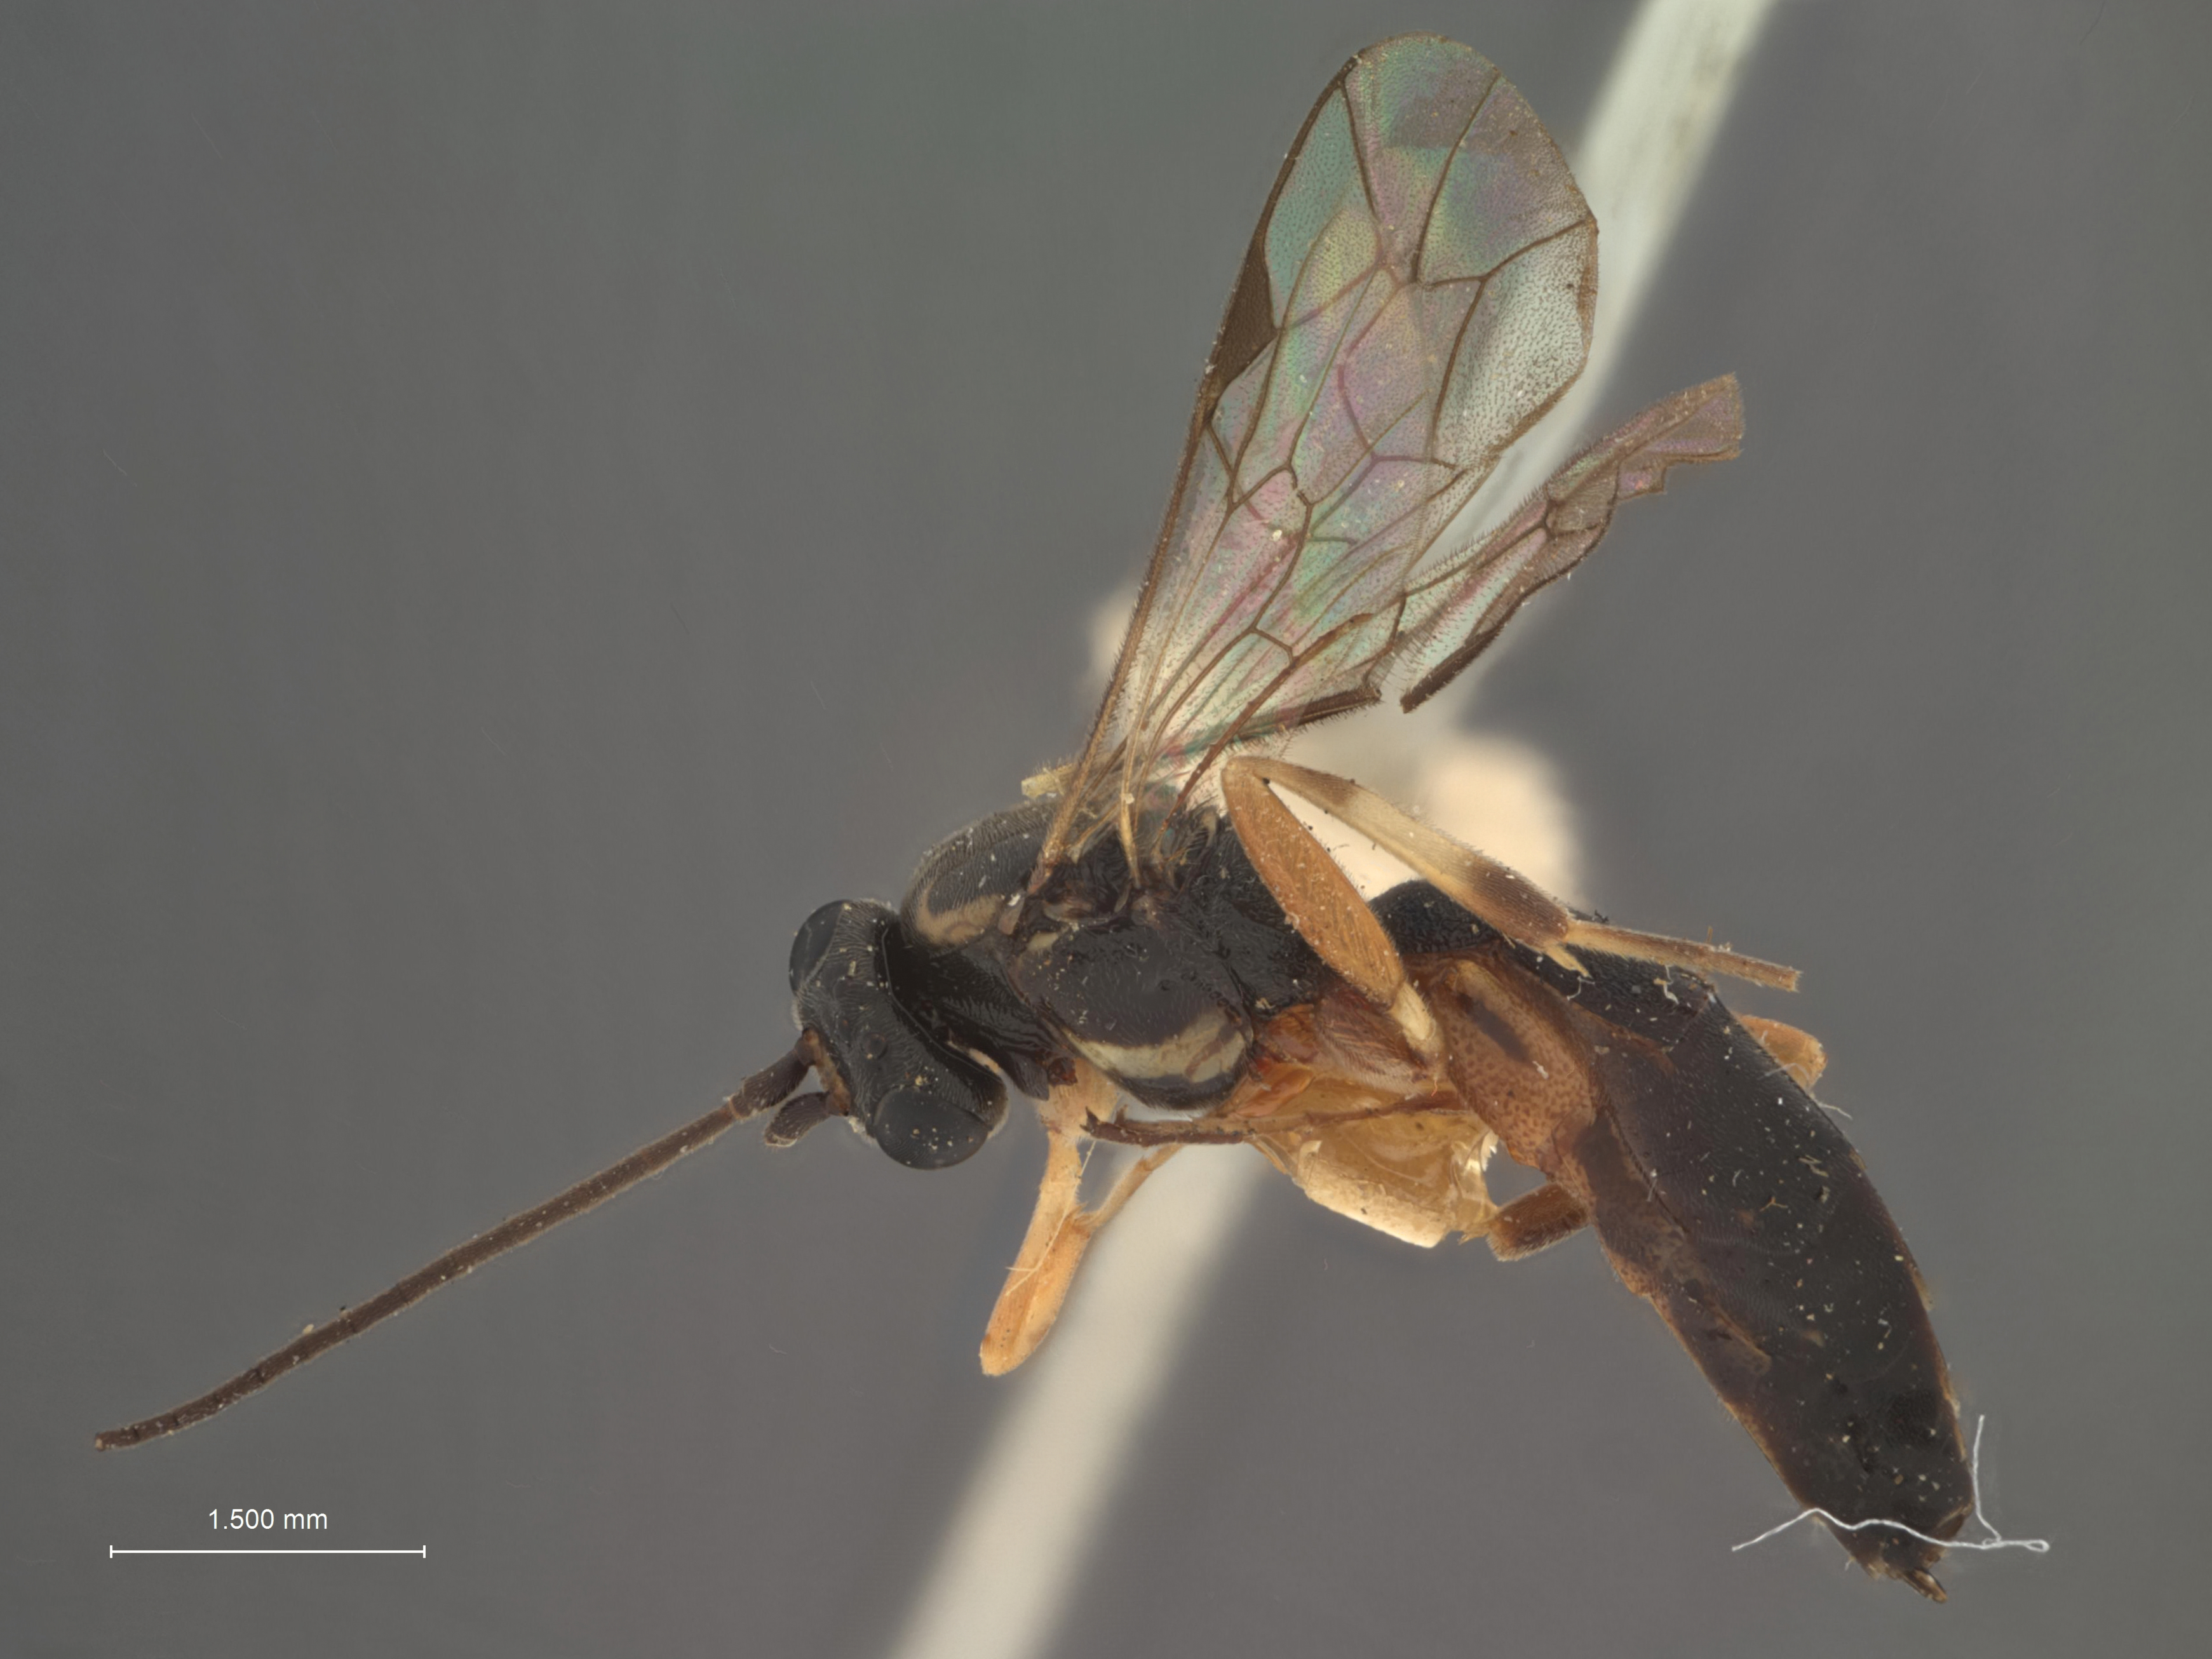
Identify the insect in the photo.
Phthorima sulciclypeus
